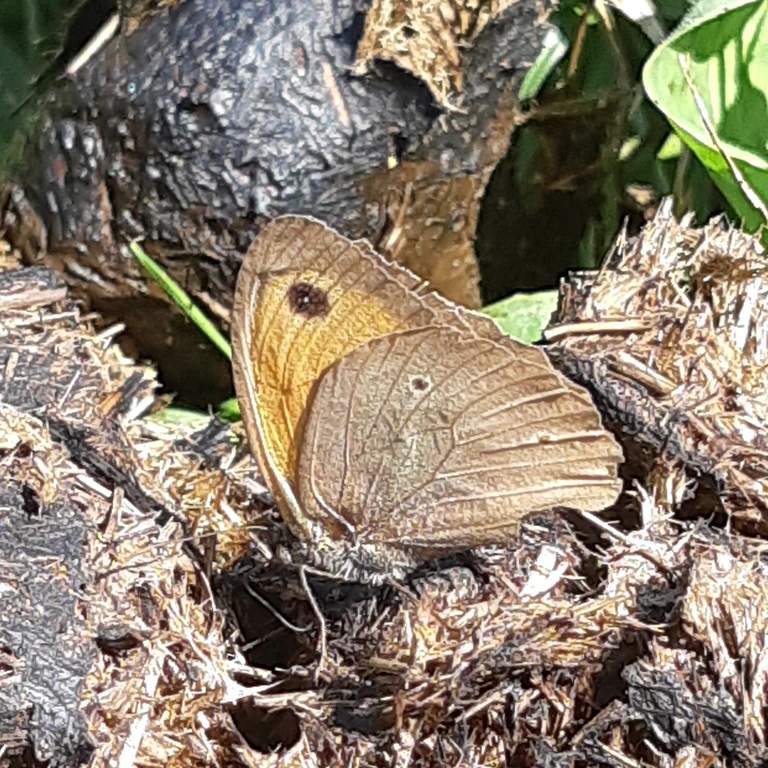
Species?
Maniola jurtina
